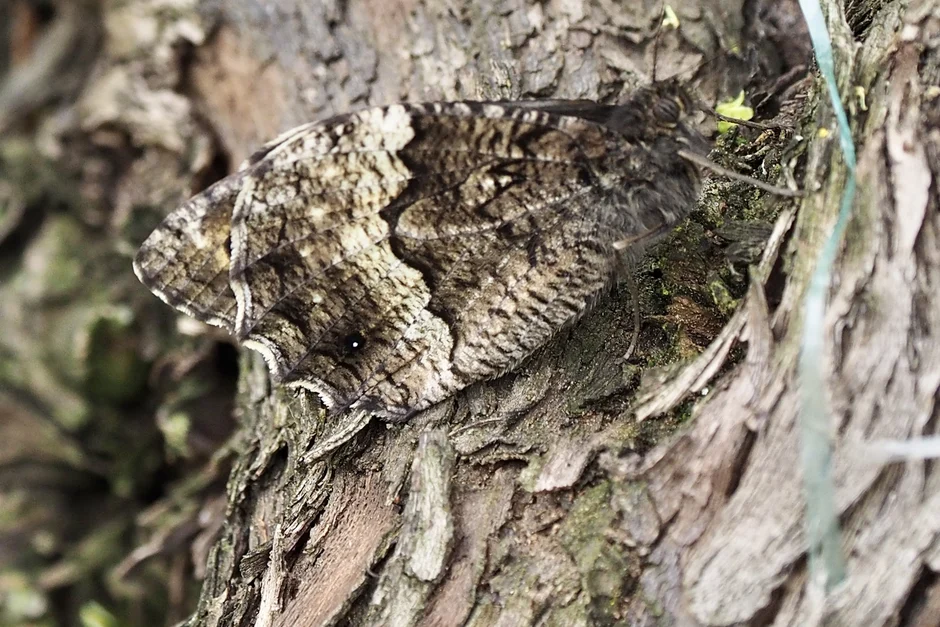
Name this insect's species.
Hipparchia fagi
